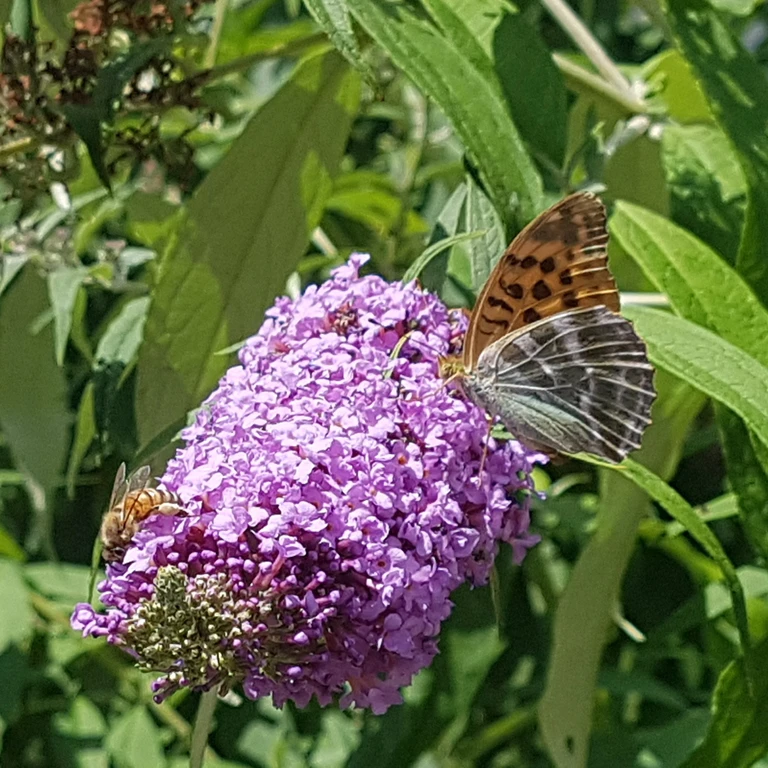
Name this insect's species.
Argynnis paphia
